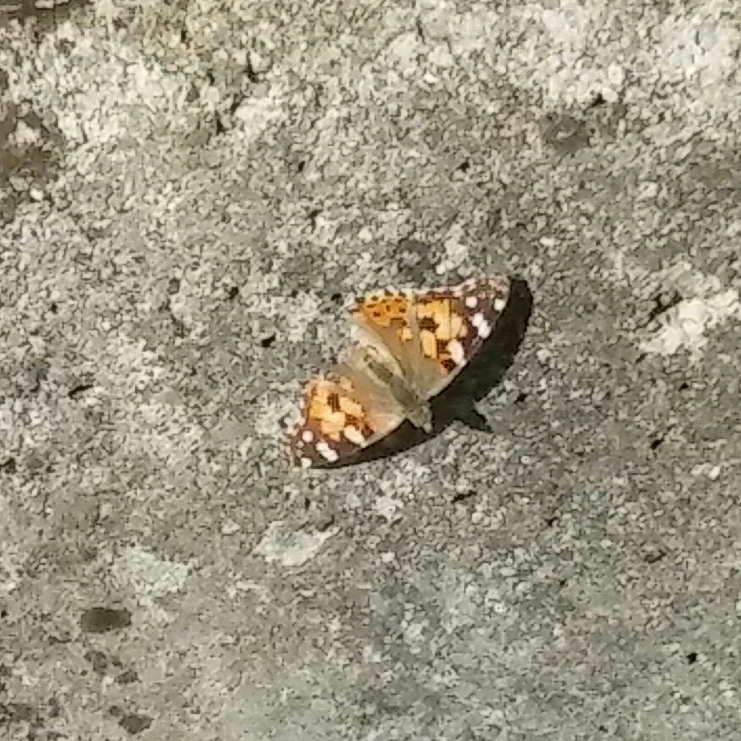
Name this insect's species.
Vanessa cardui
